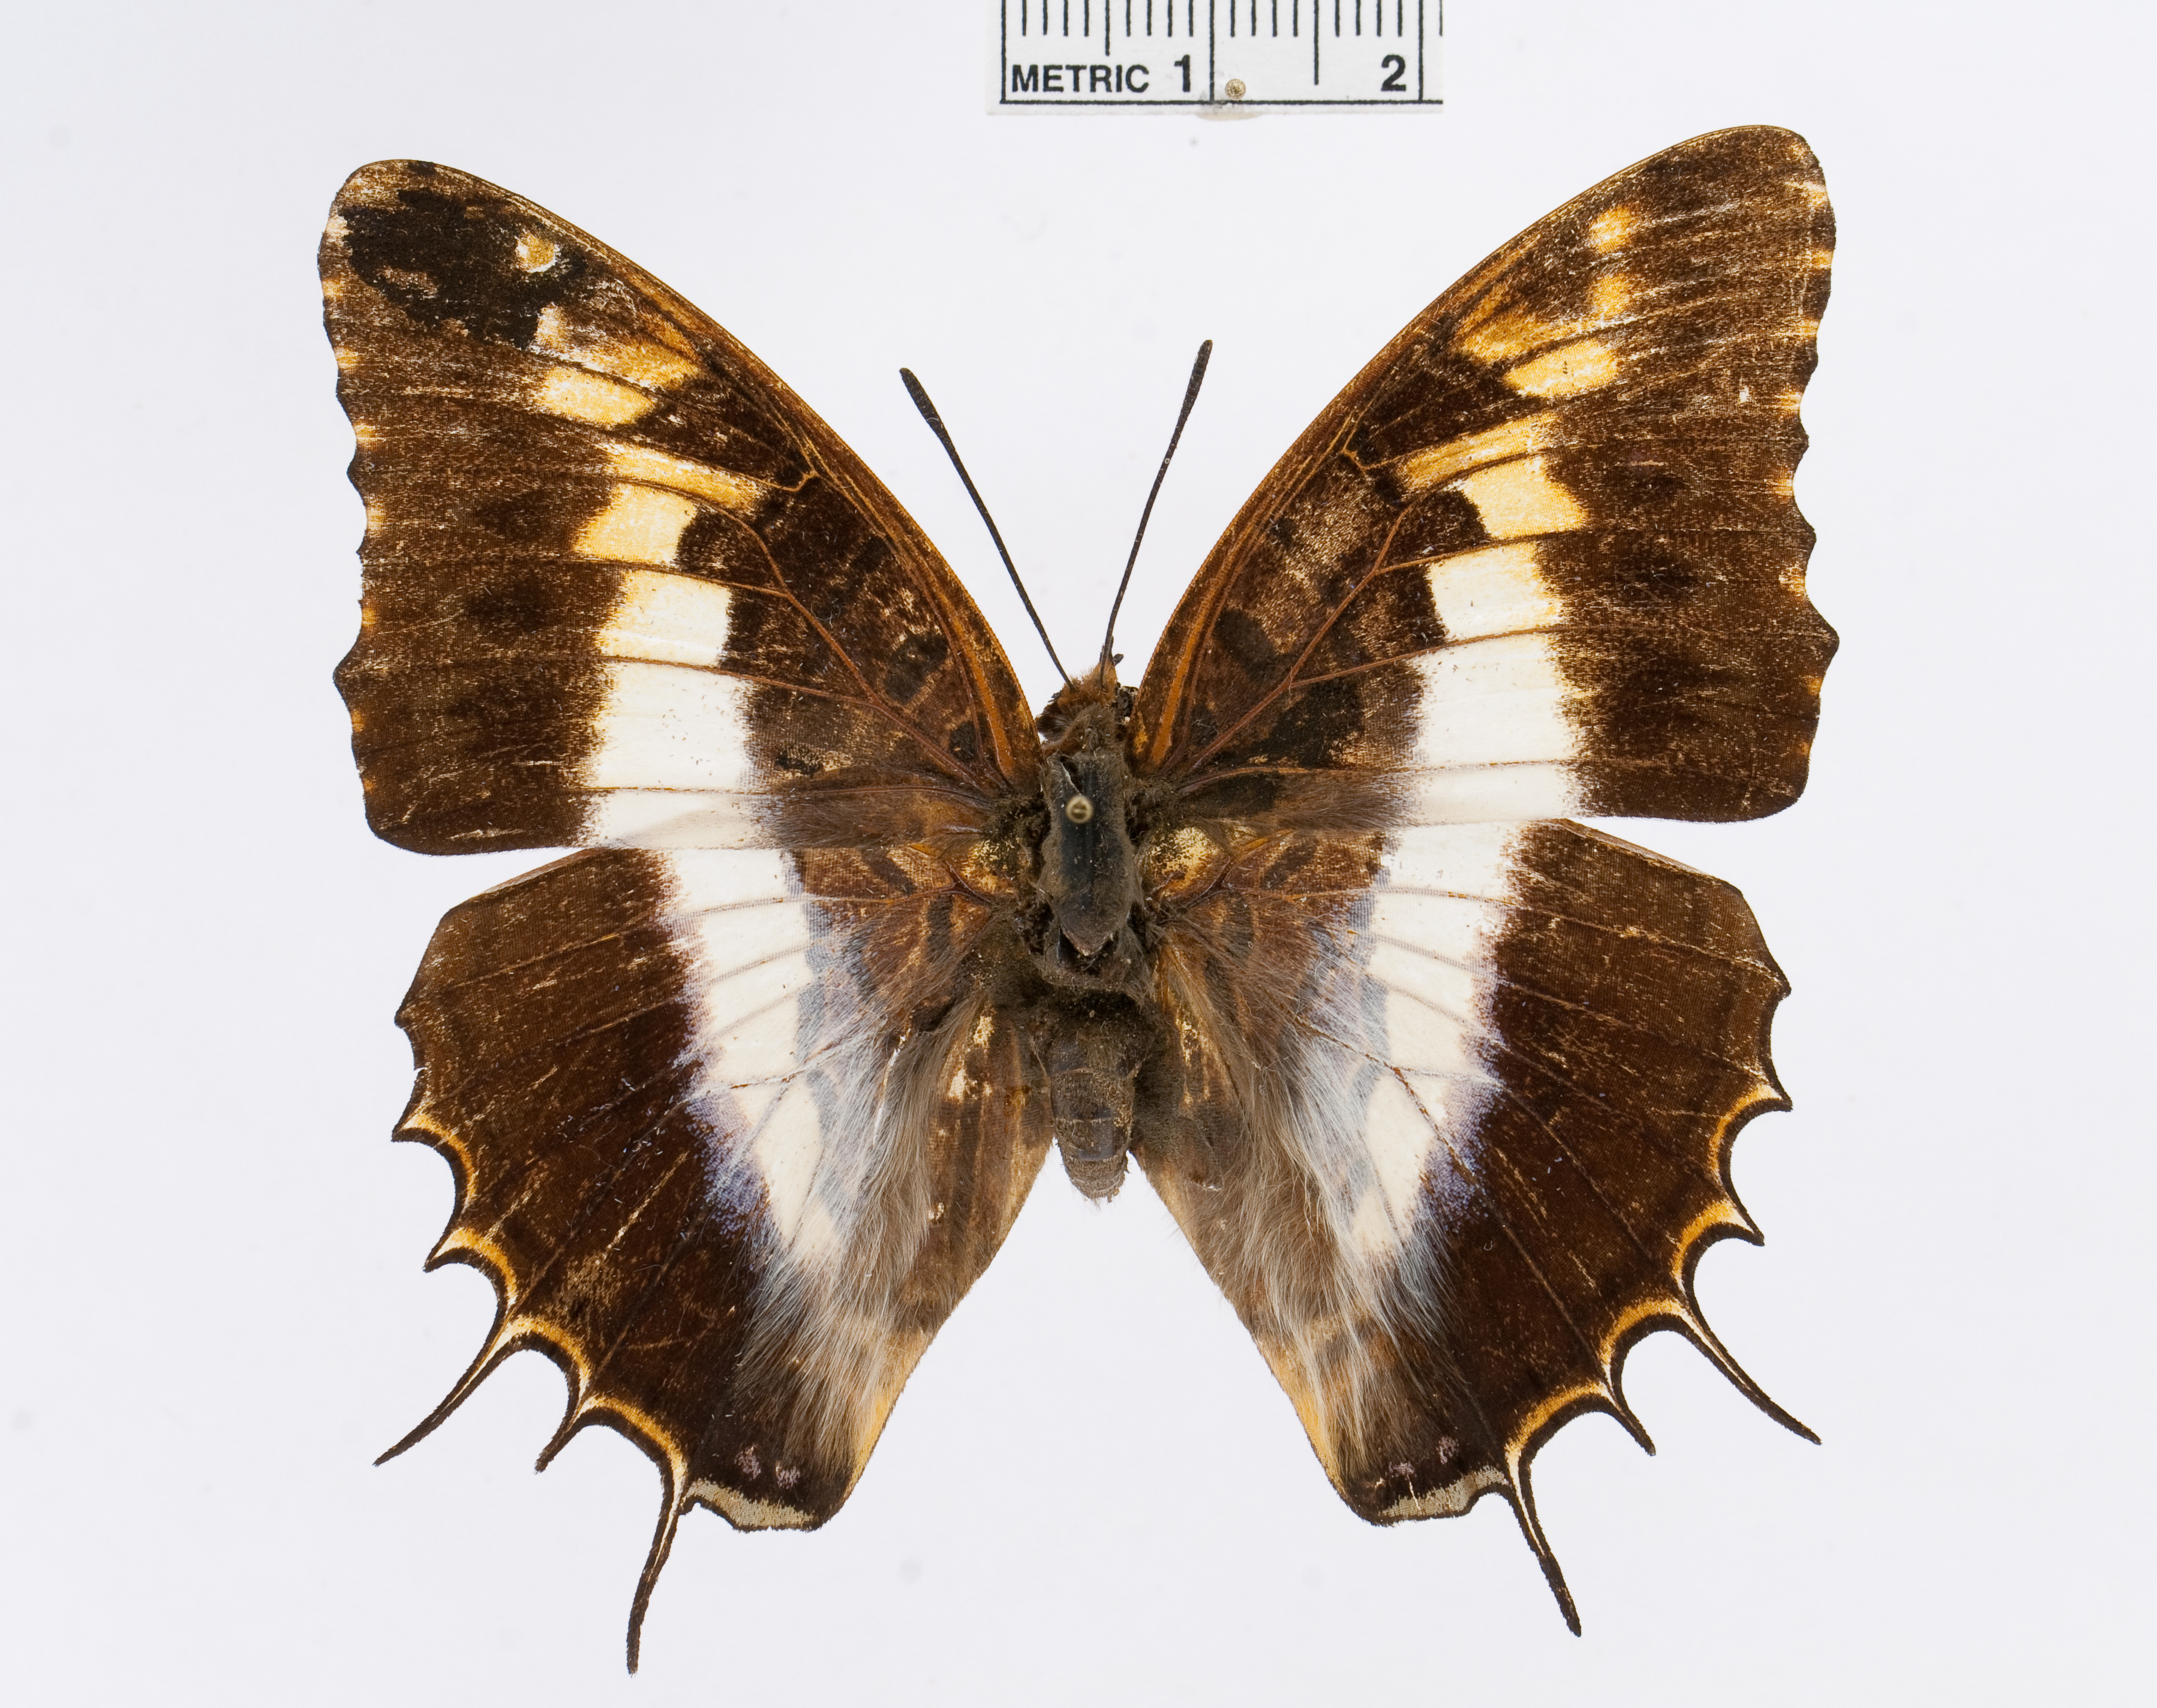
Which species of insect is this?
Charaxes andara
